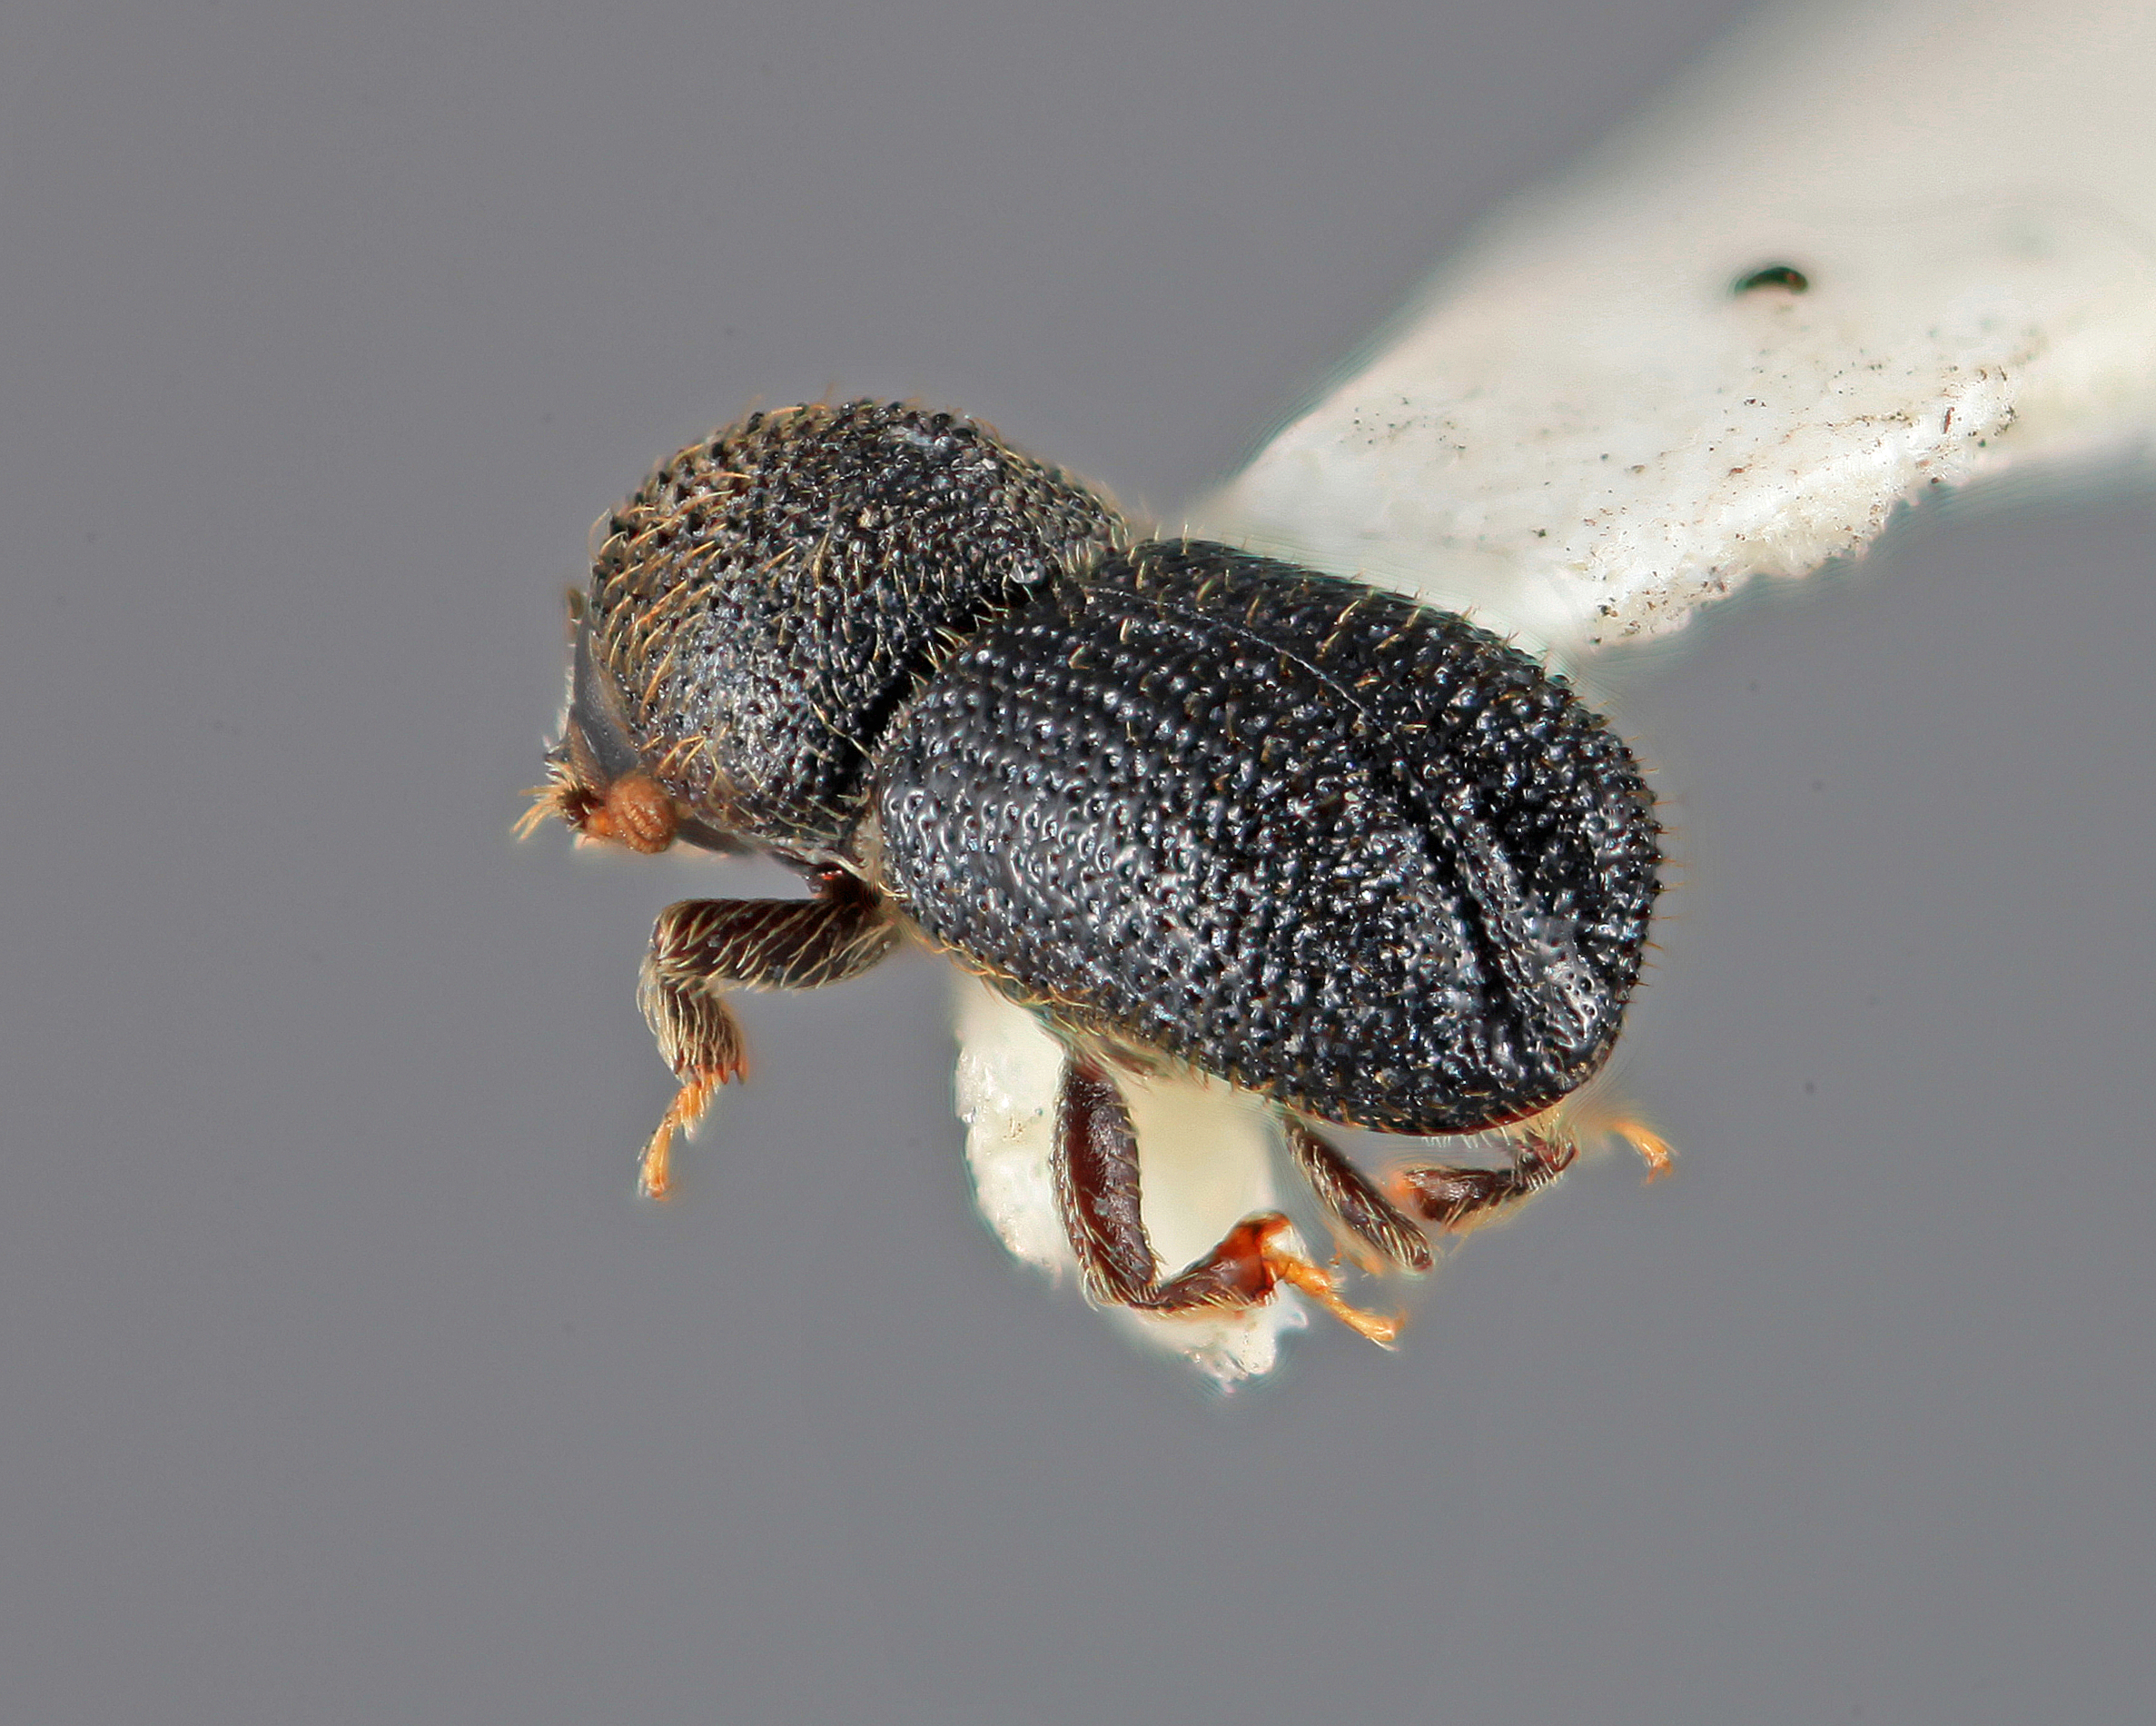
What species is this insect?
Cactopinus niger
